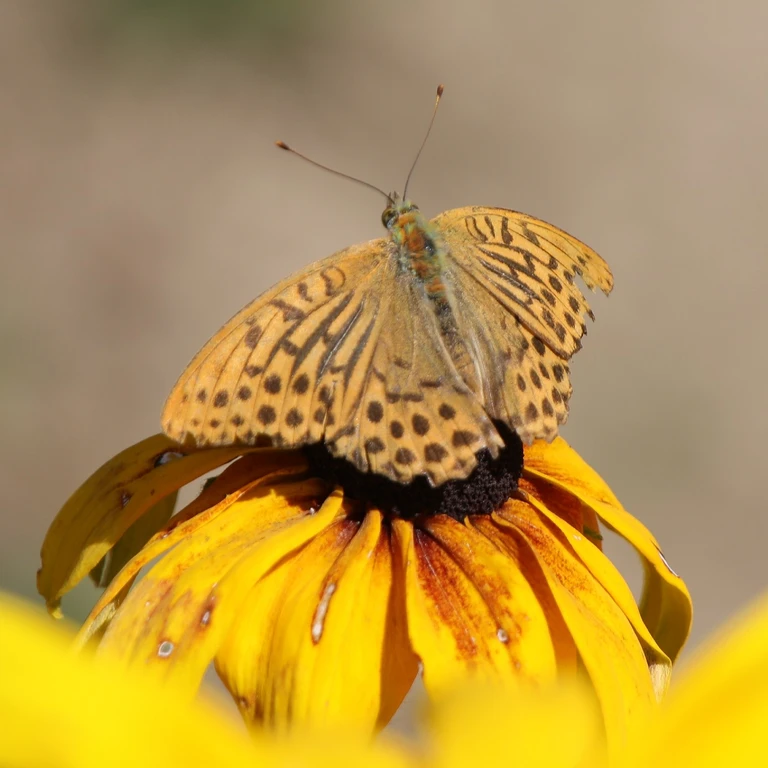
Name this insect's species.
Argynnis paphia
